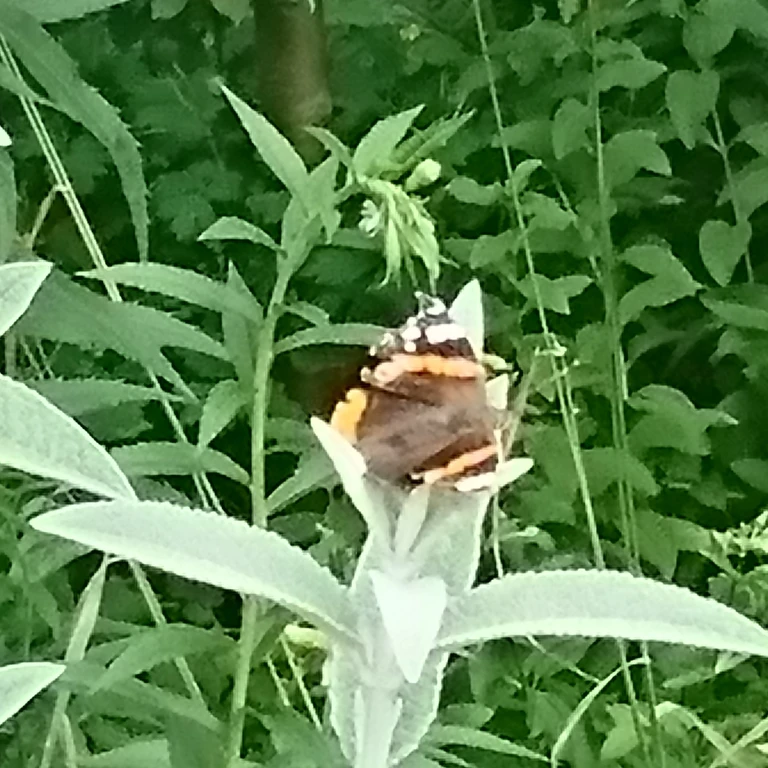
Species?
Vanessa atalanta
